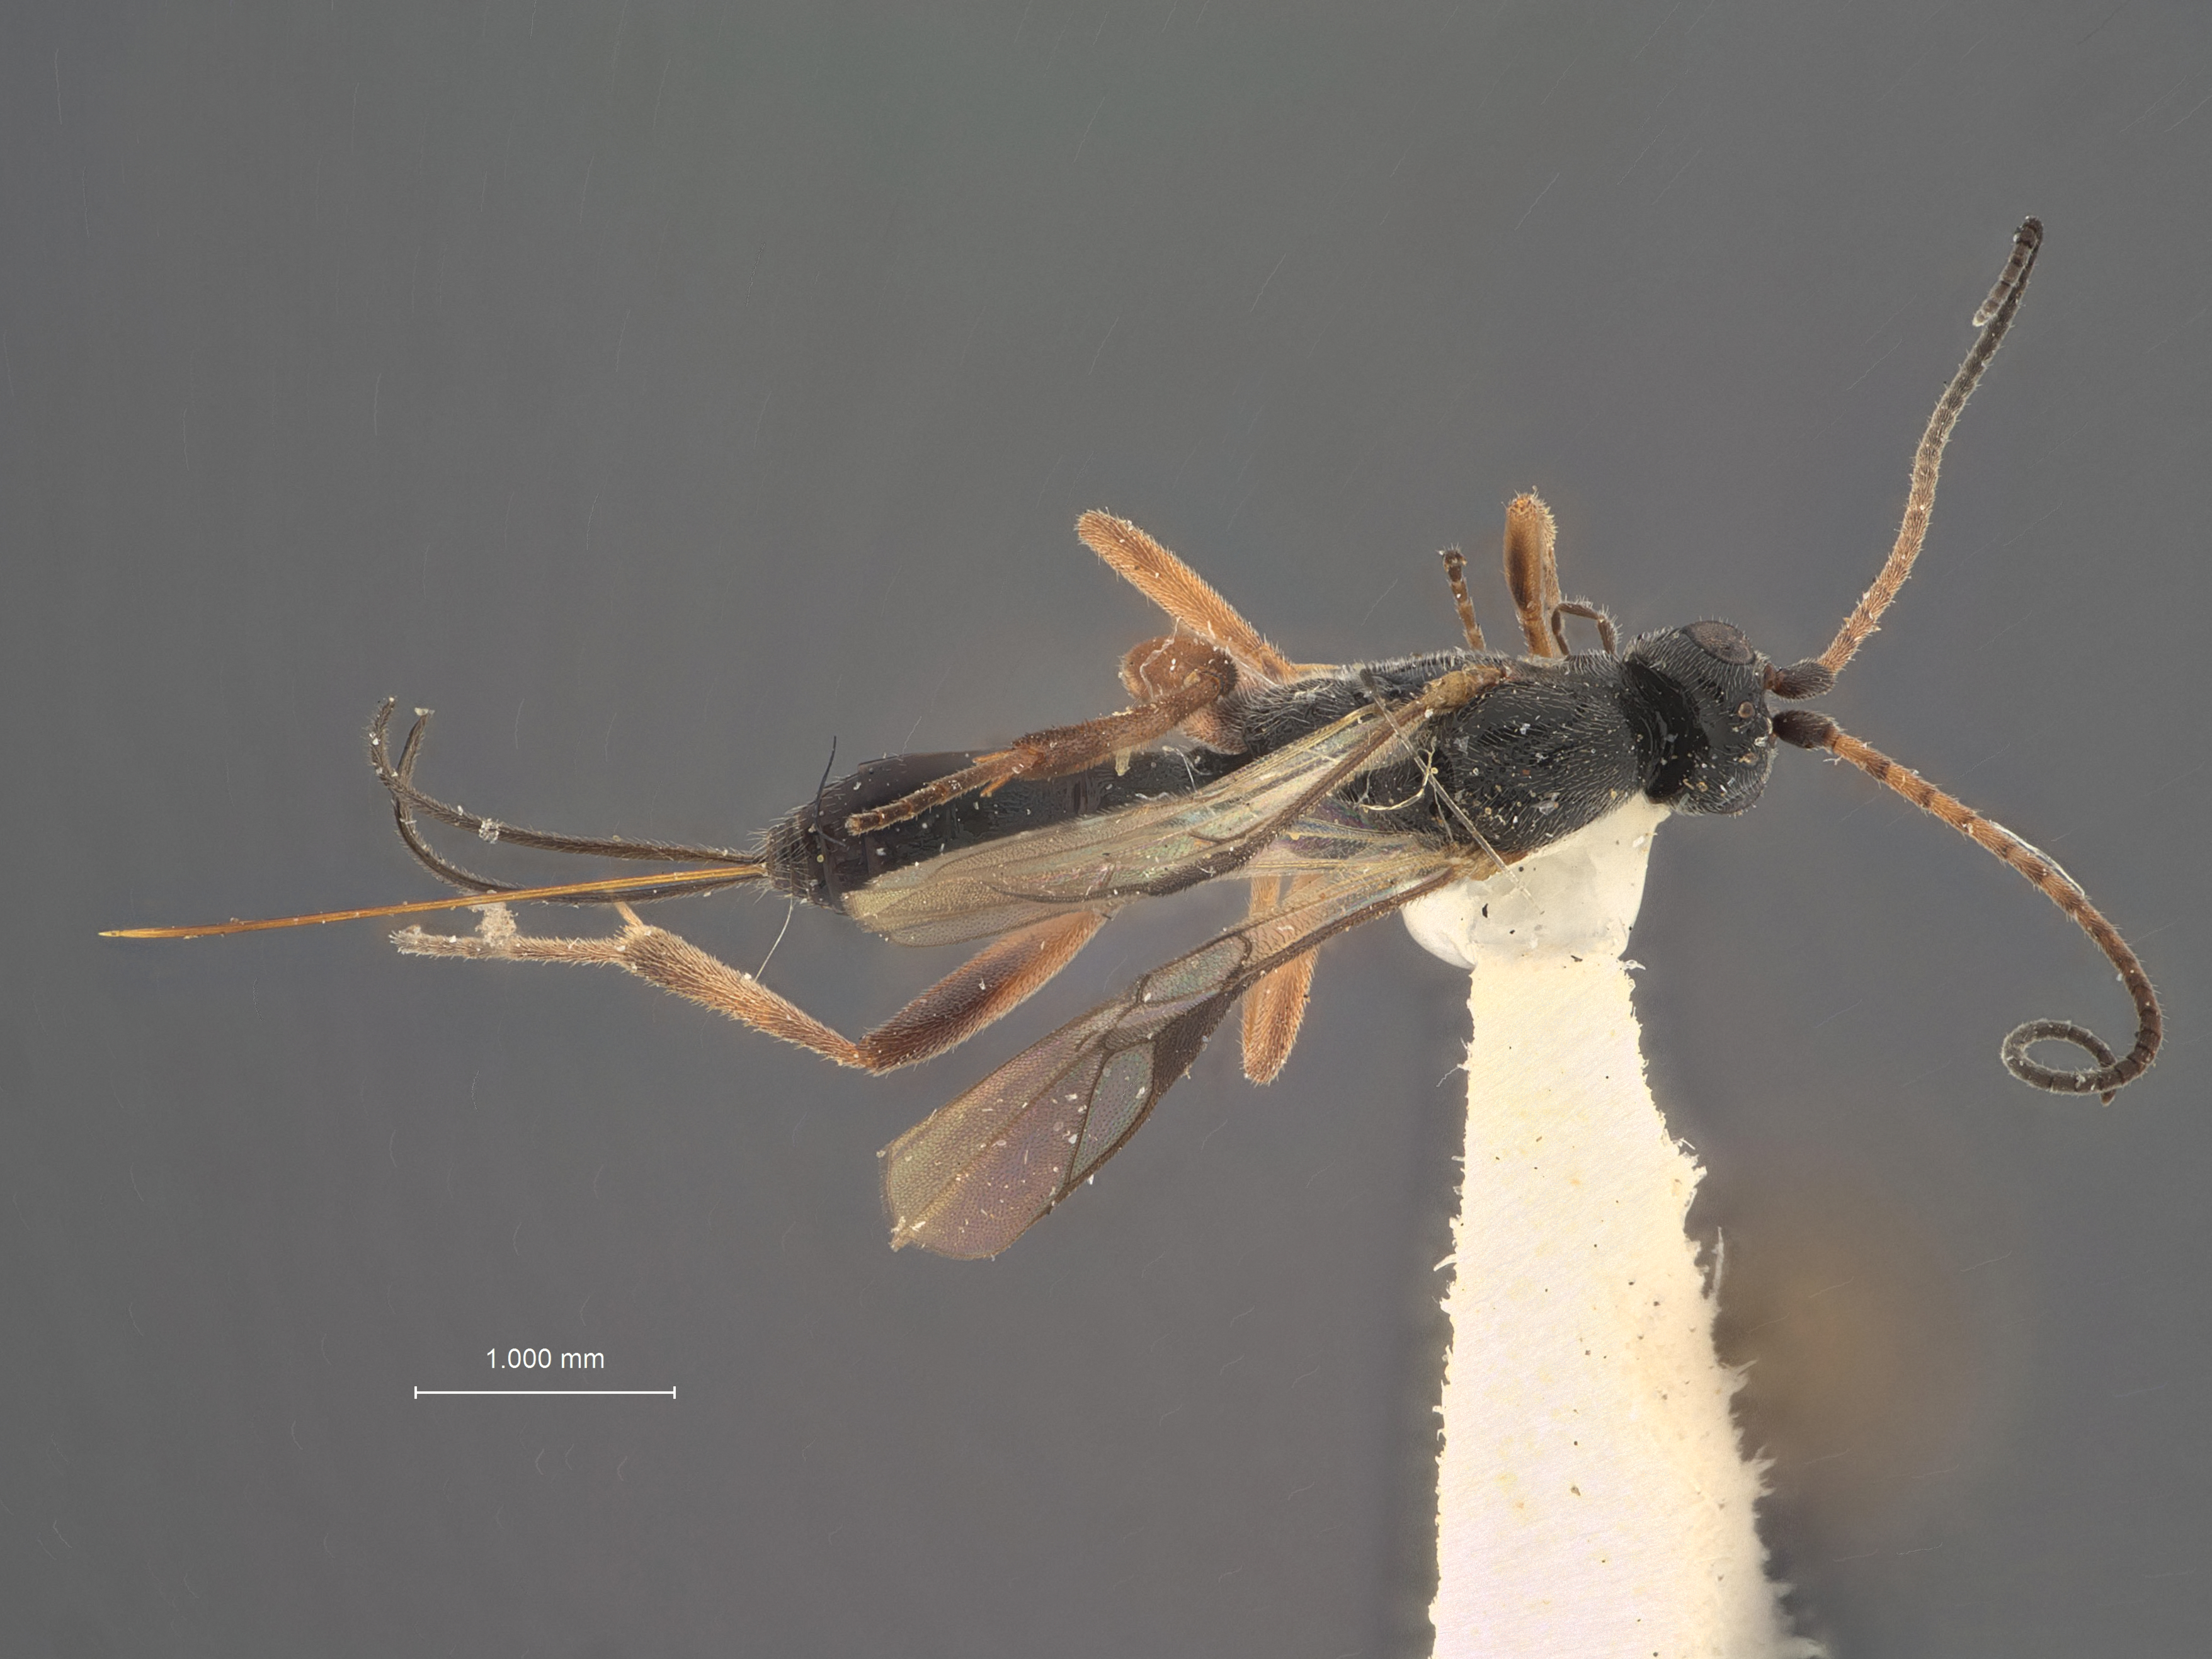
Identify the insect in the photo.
Orgilus lunnaris
